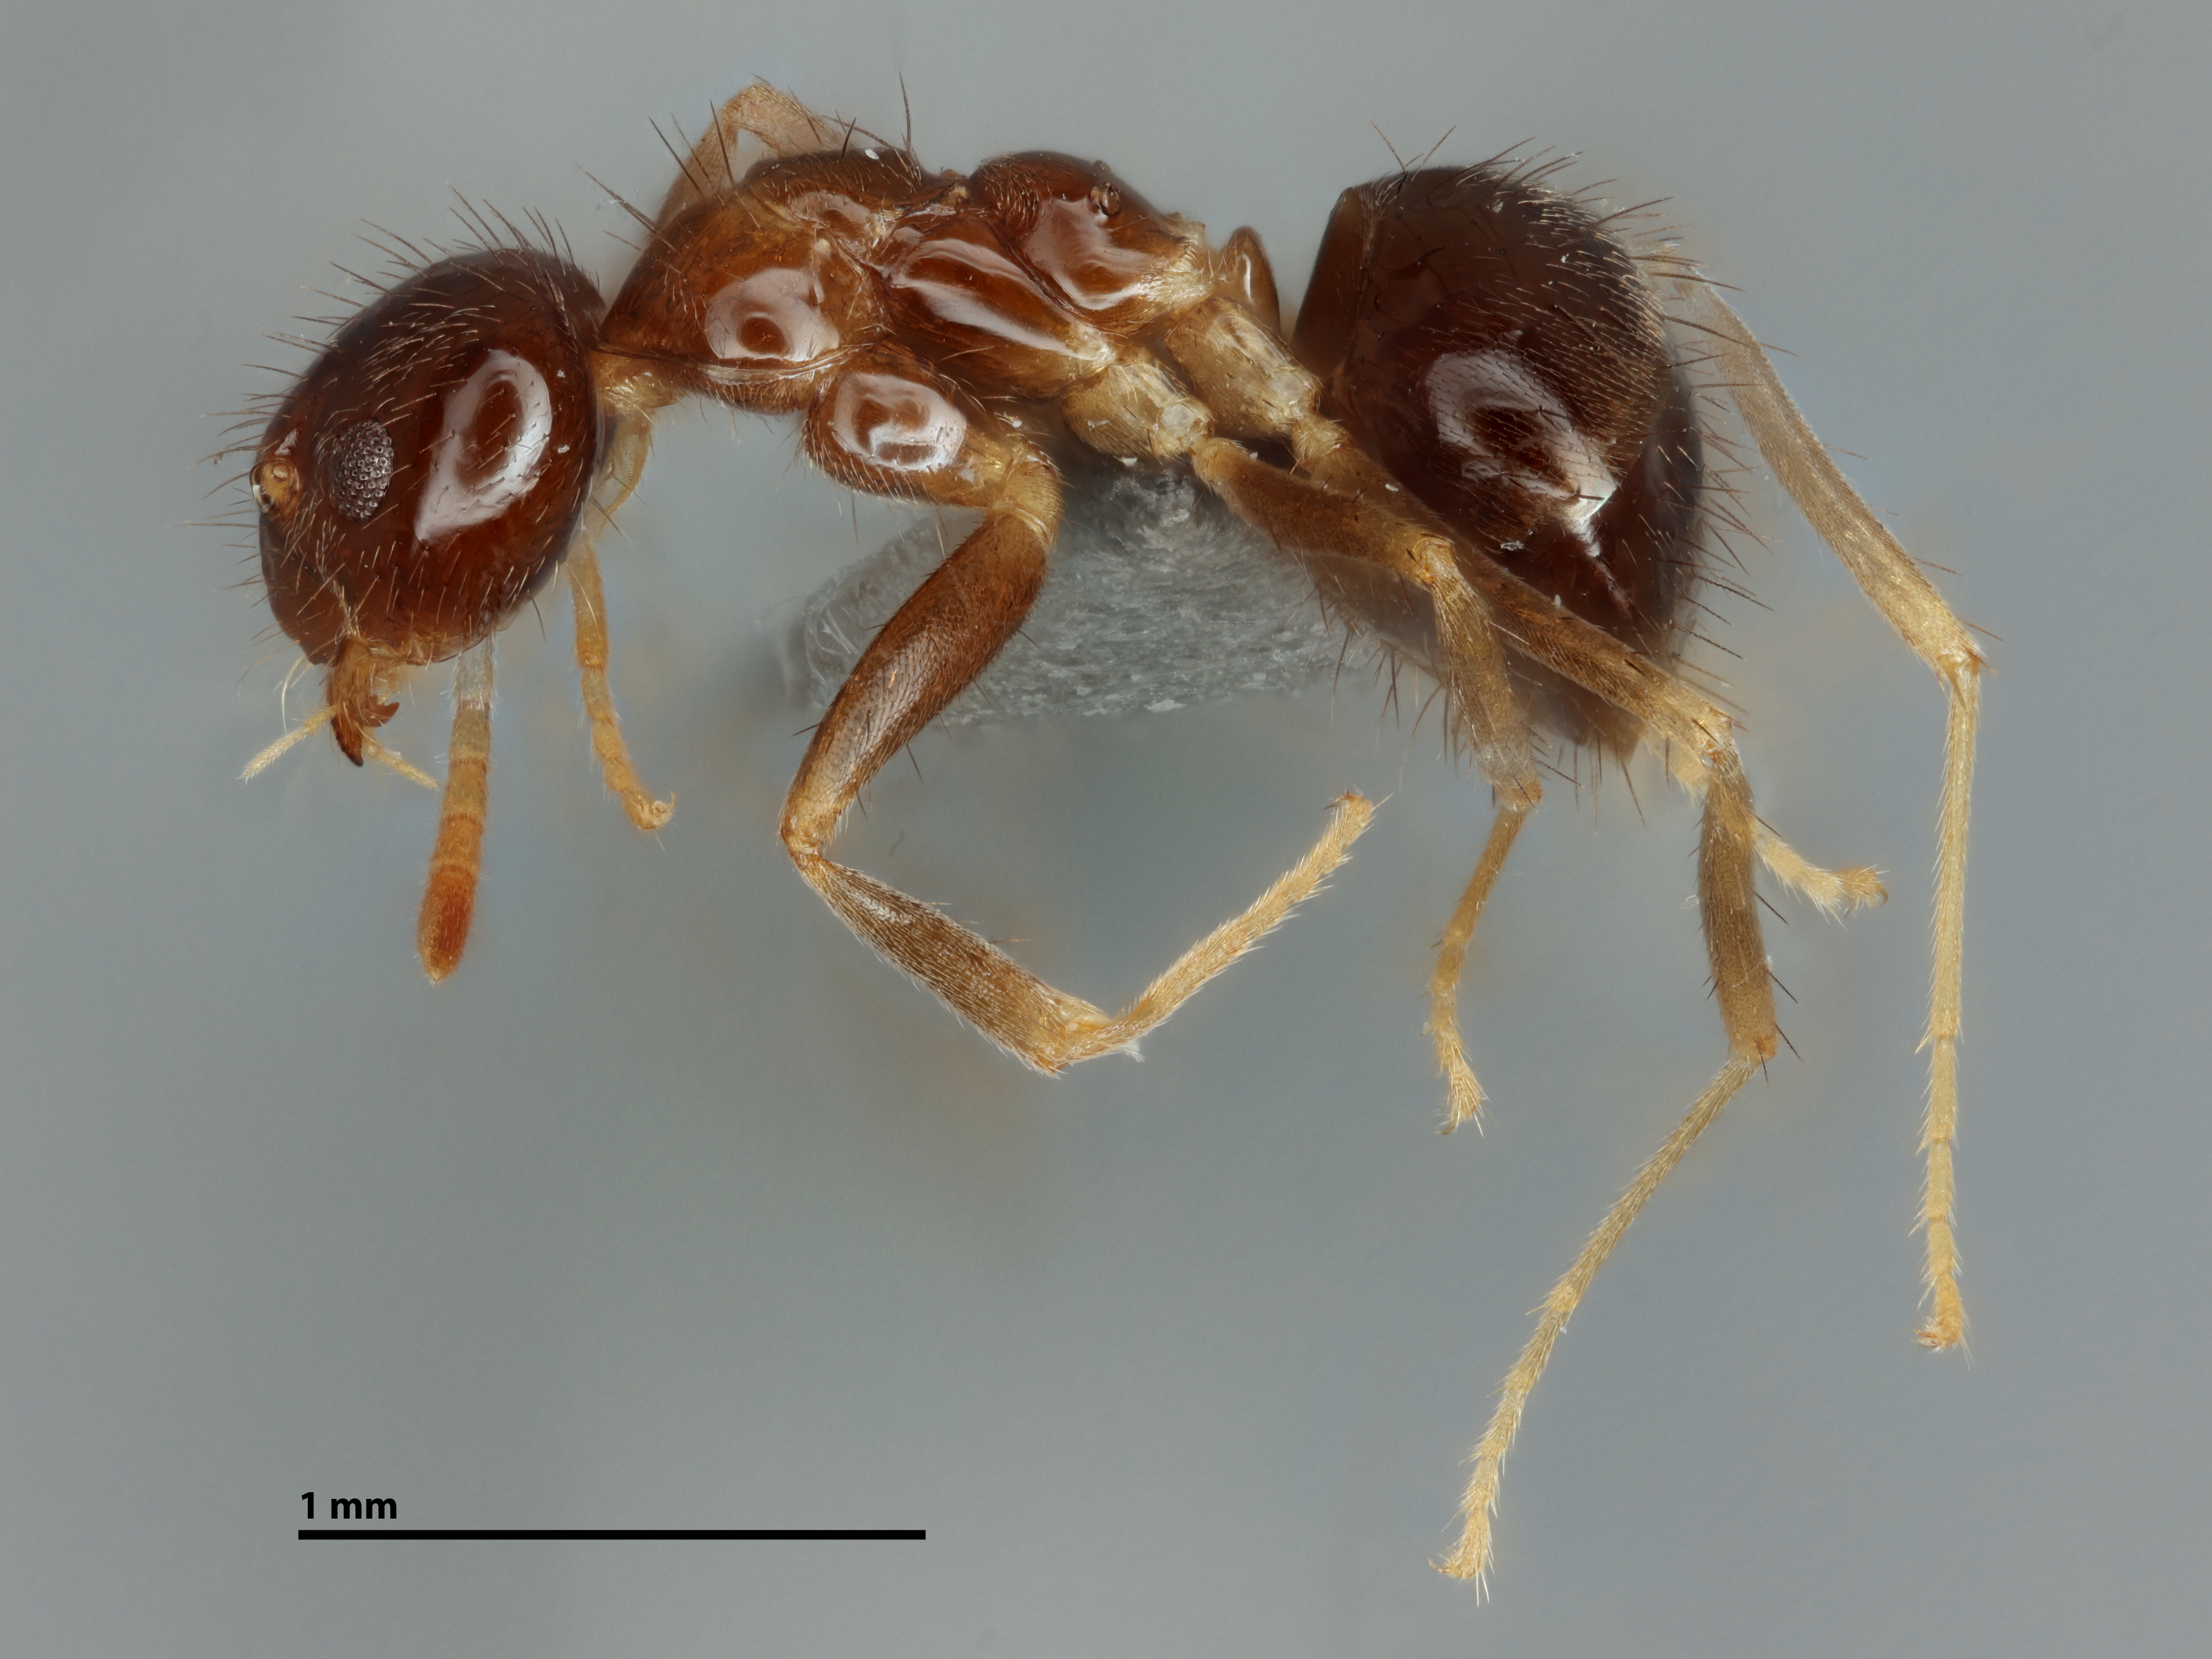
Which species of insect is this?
Nylanderia pini
